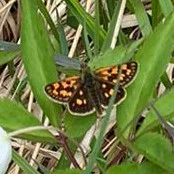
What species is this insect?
Carterocephalus palaemon
